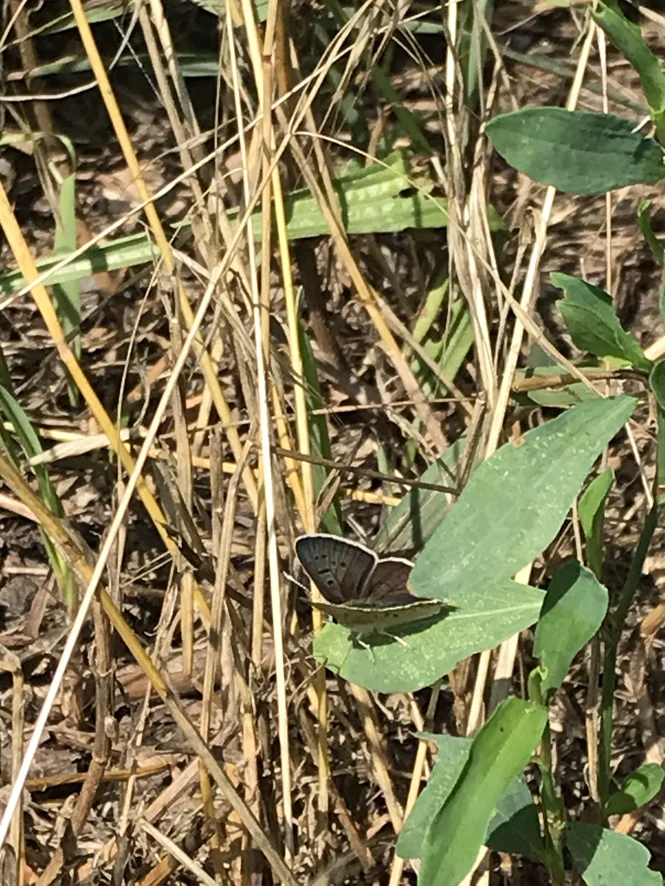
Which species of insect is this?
Lycaena tityrus (also Loweia tityrus)
